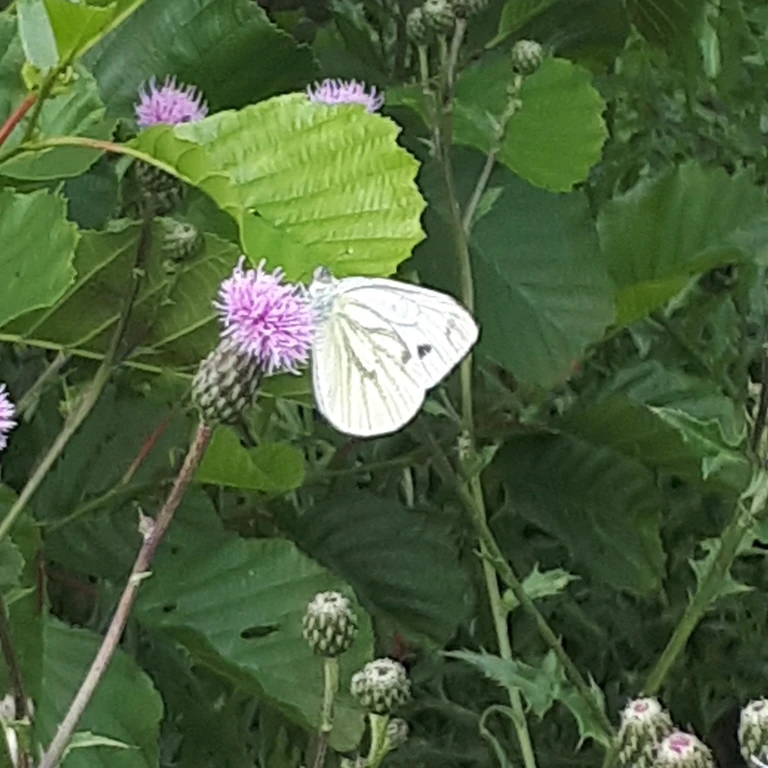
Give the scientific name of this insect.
Pieris napi
